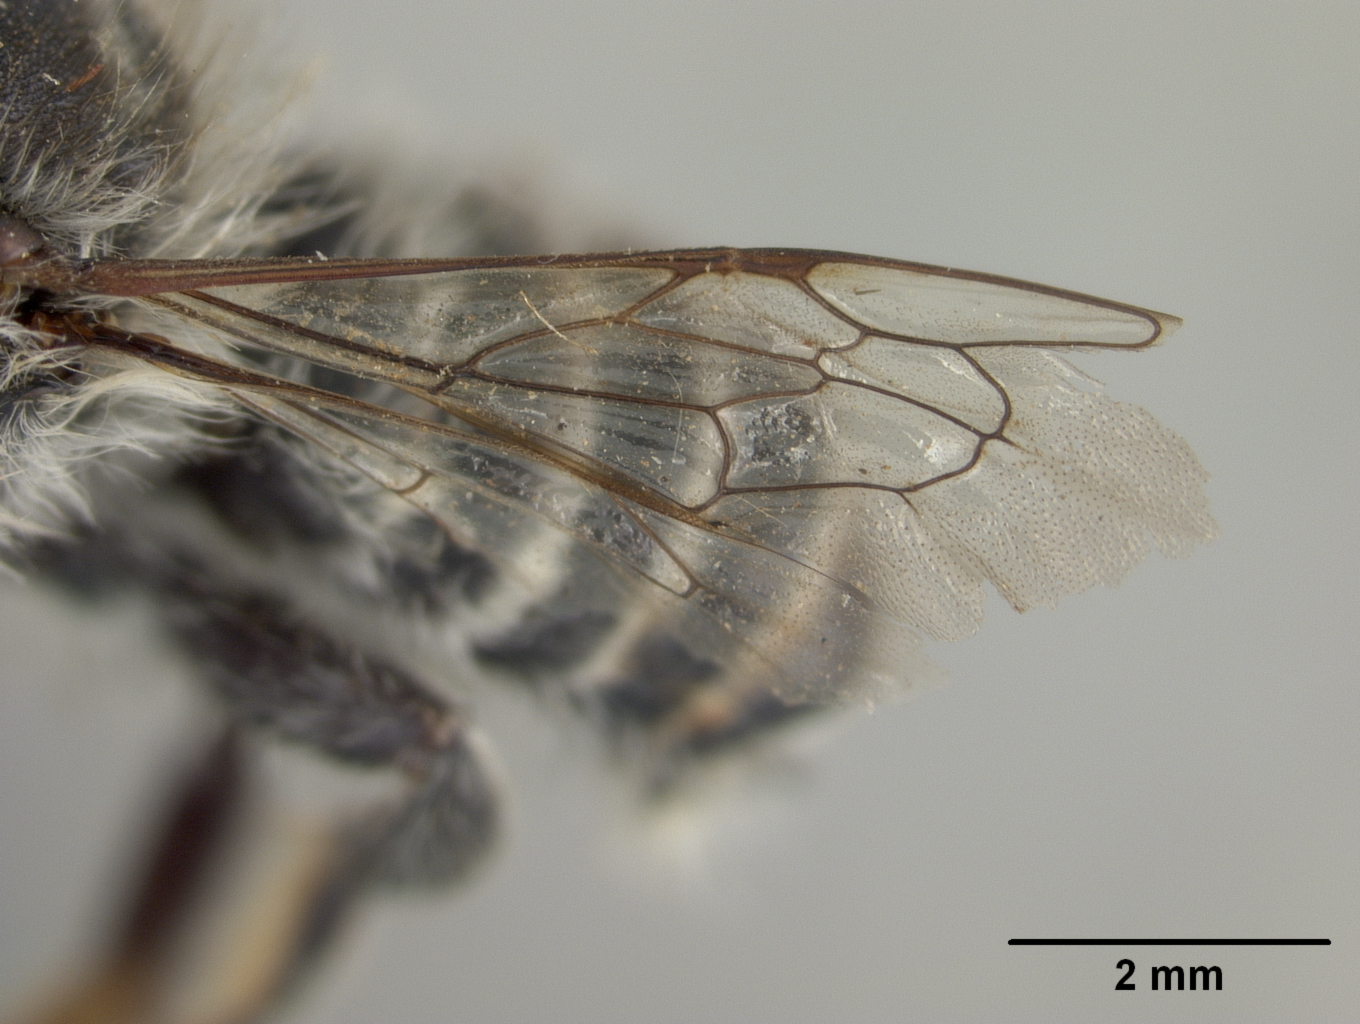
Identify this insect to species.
Megachile alata
